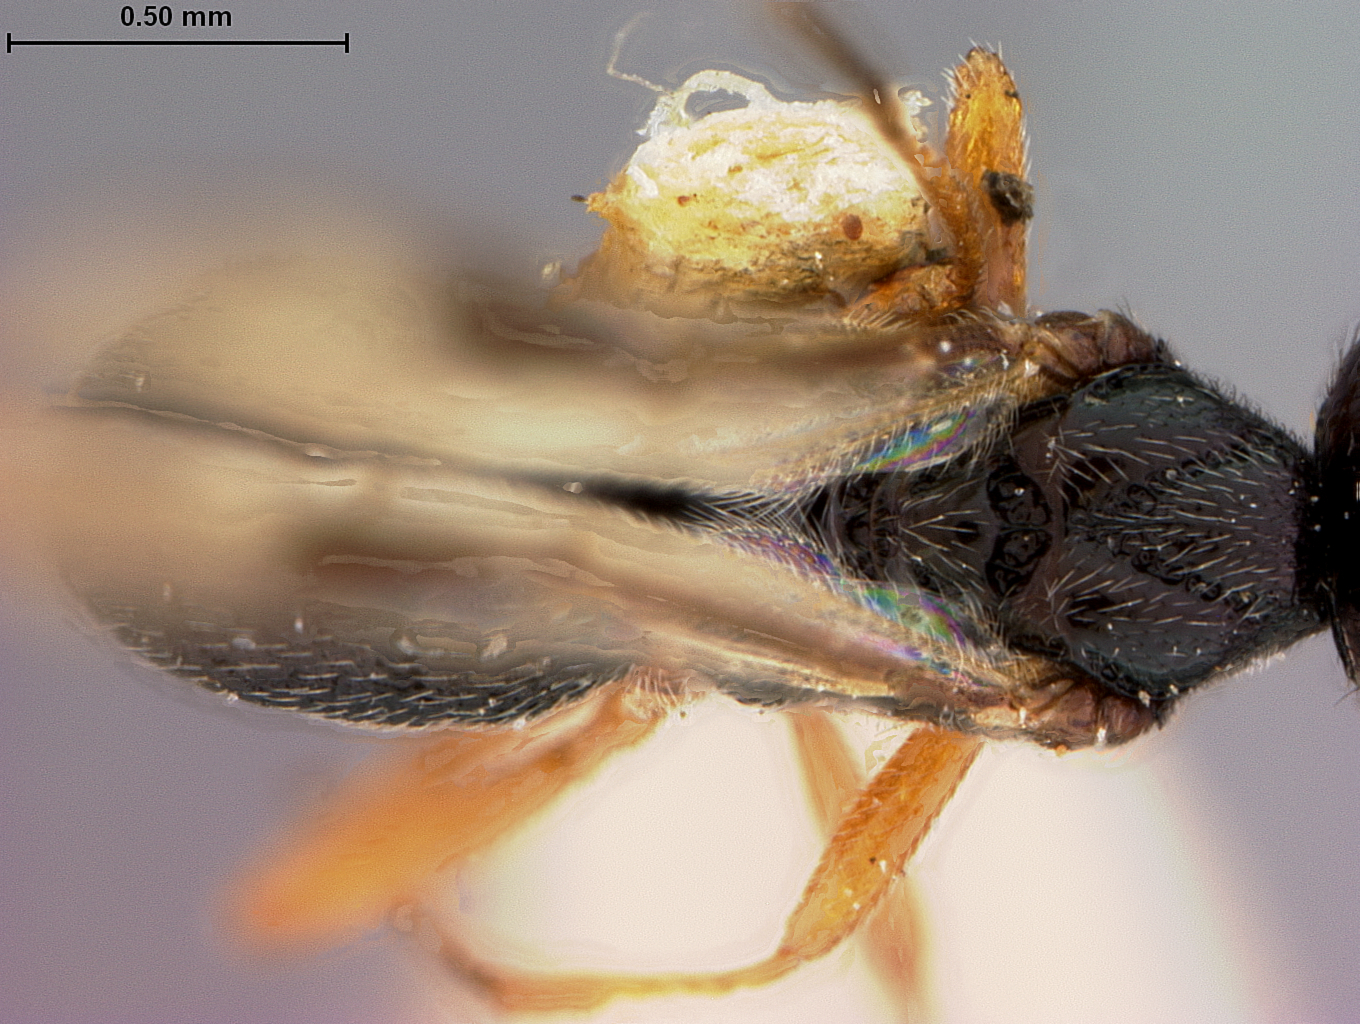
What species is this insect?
Triaspis stenogaster
